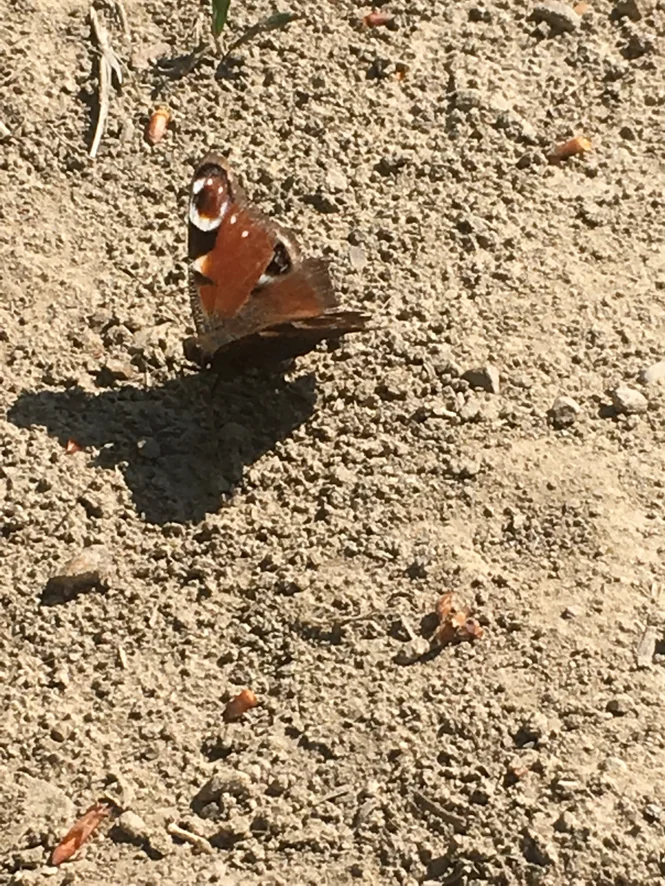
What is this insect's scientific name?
Aglais io
